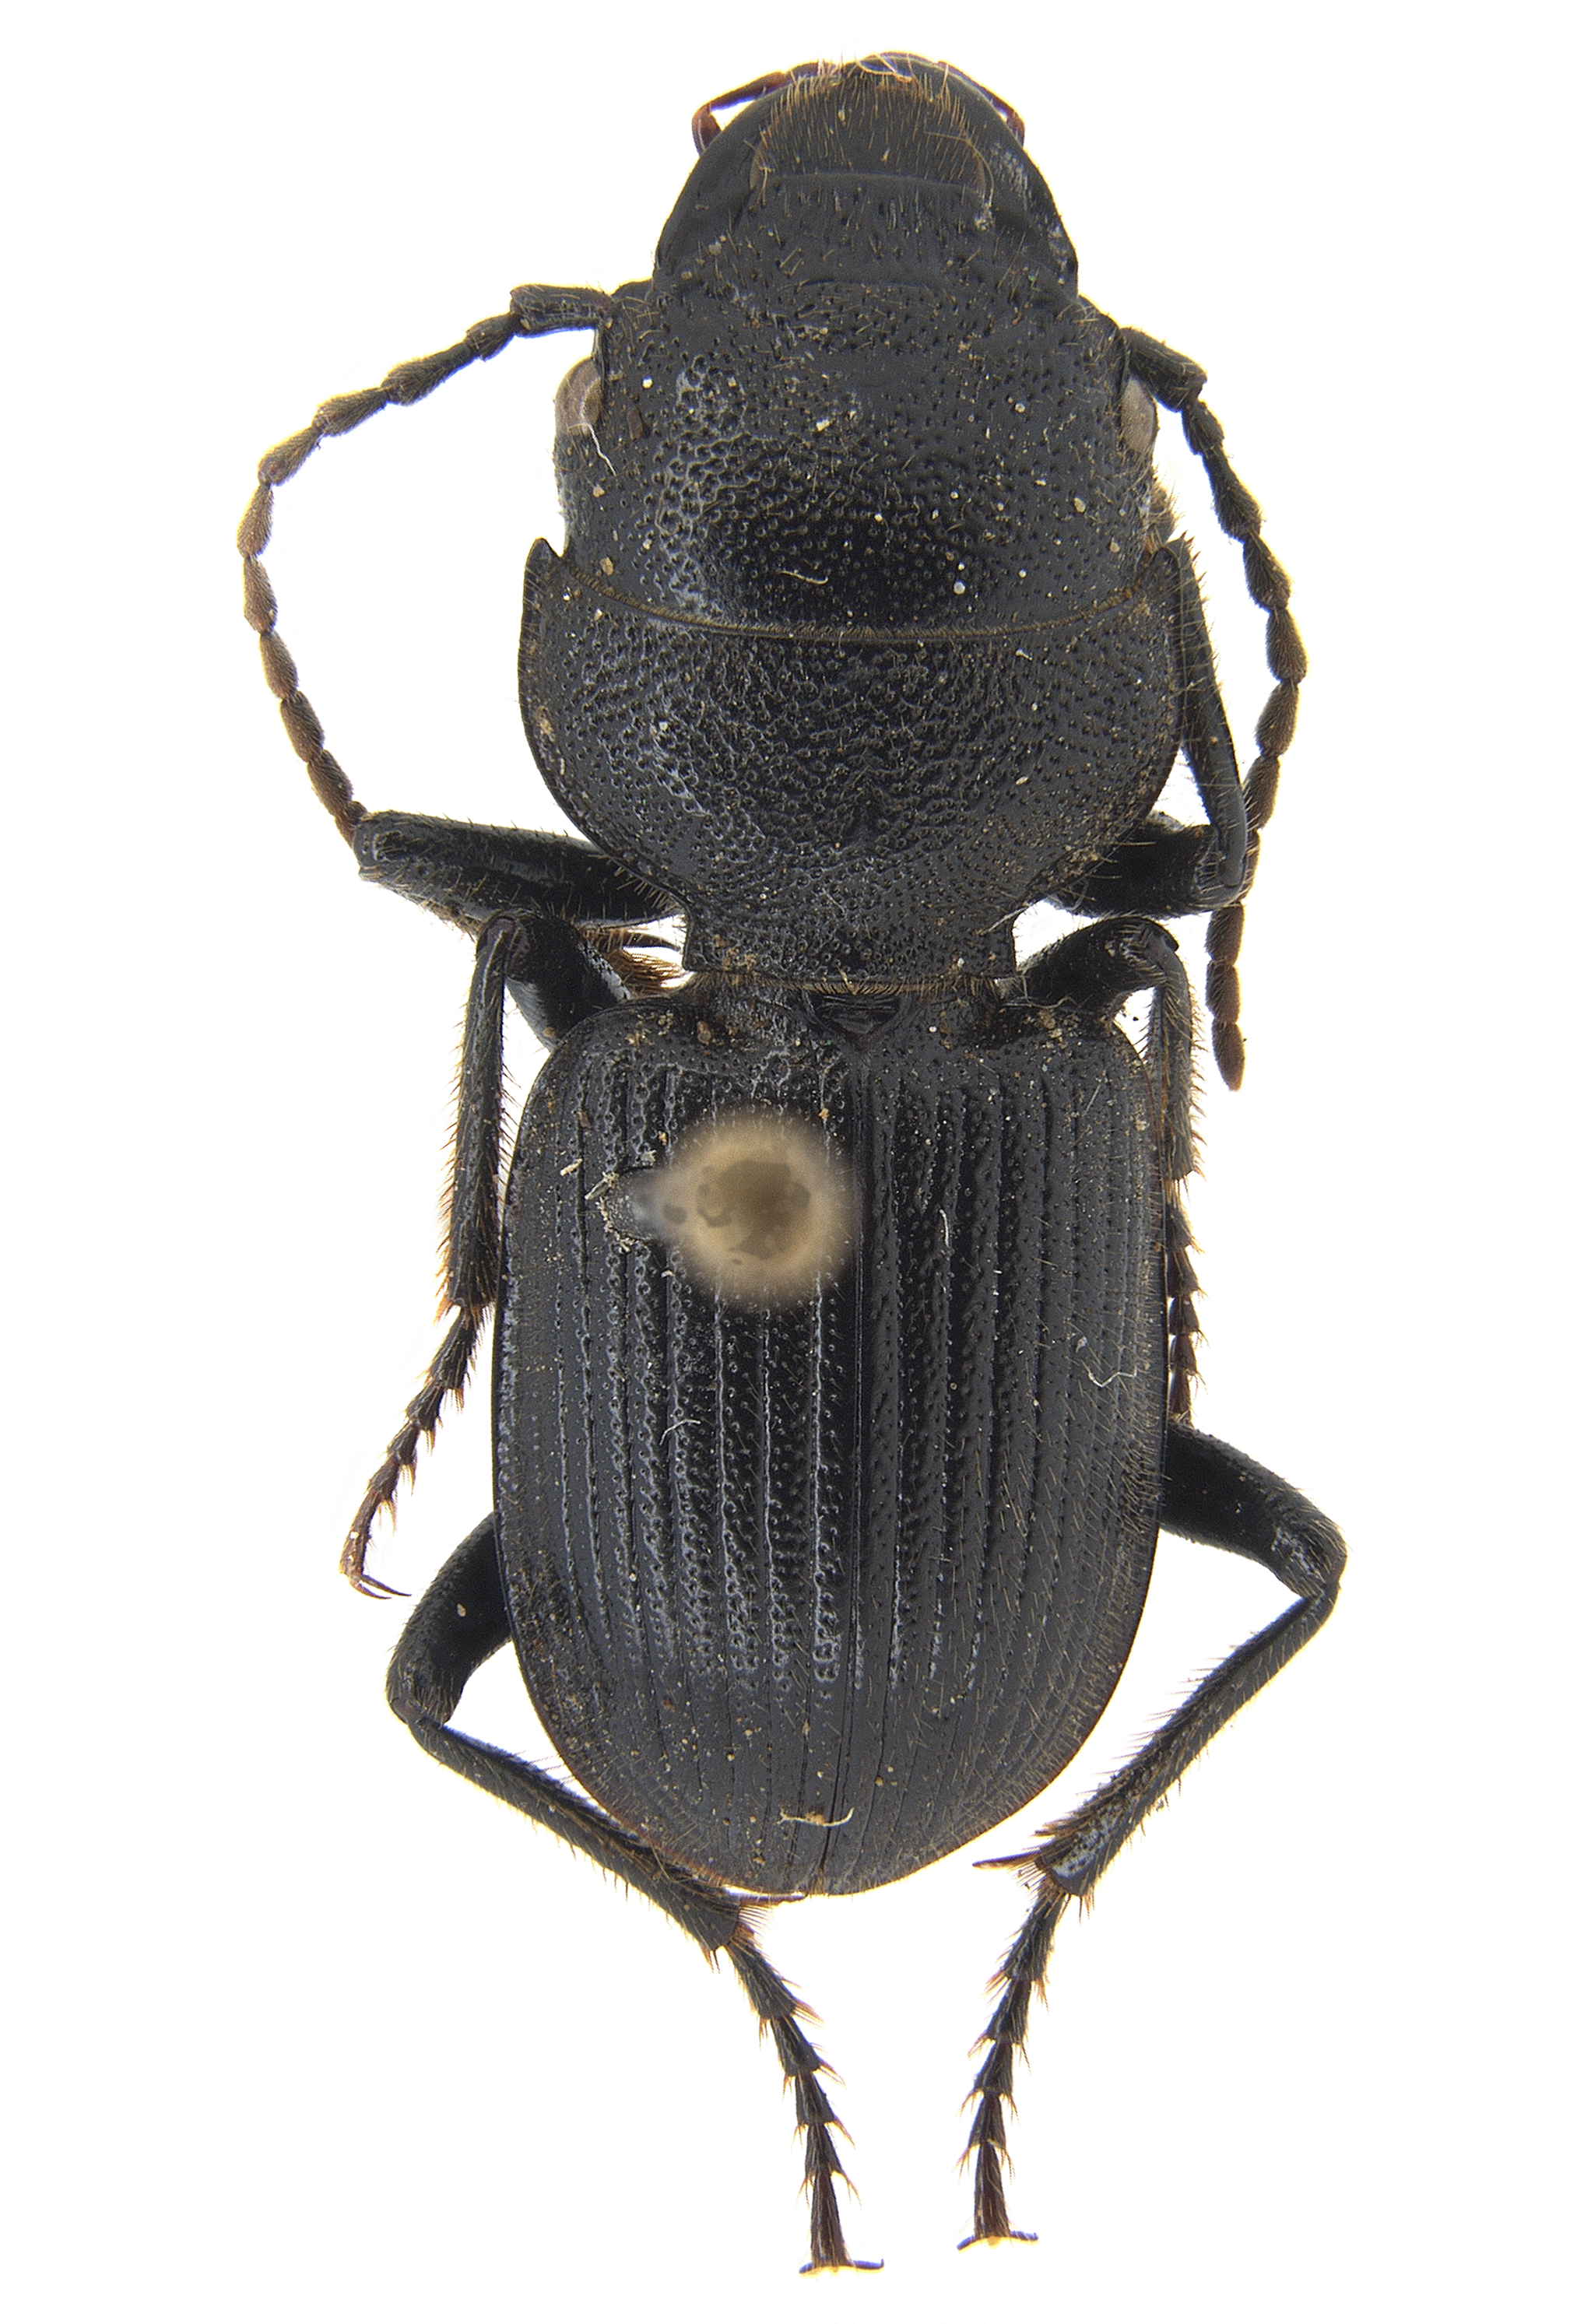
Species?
Ditomus capito
